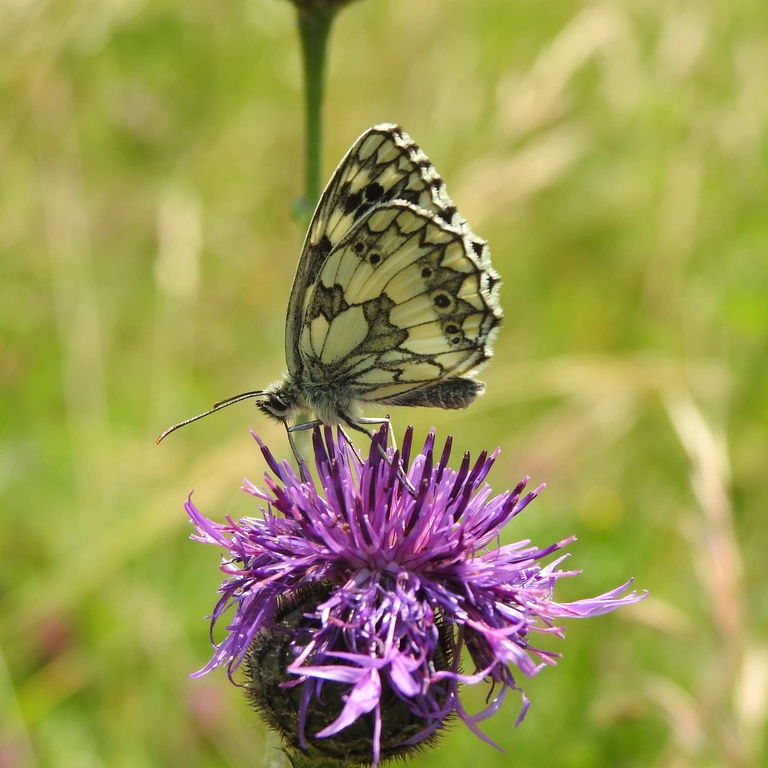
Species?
Melanargia galathea
